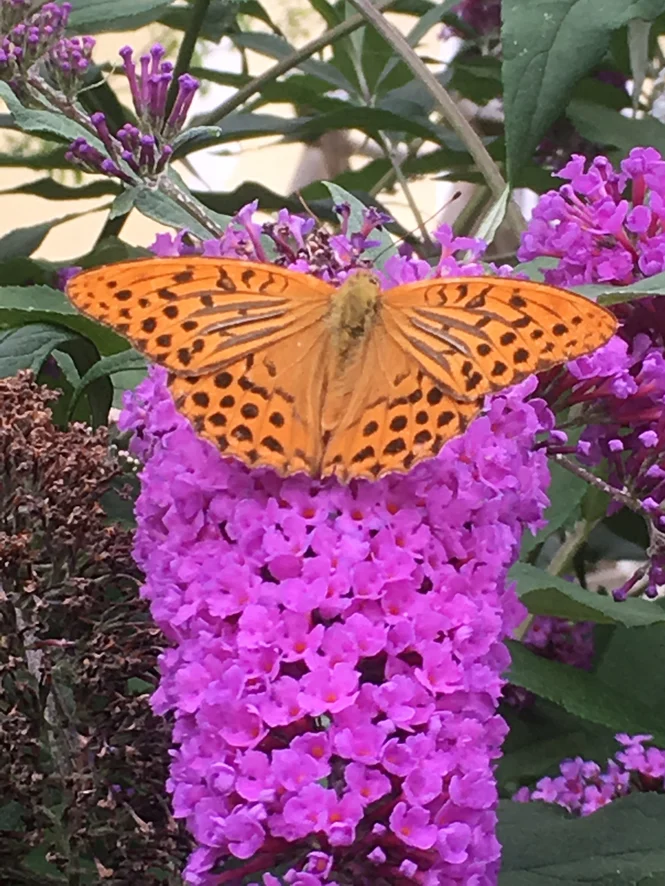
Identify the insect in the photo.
Argynnis paphia
